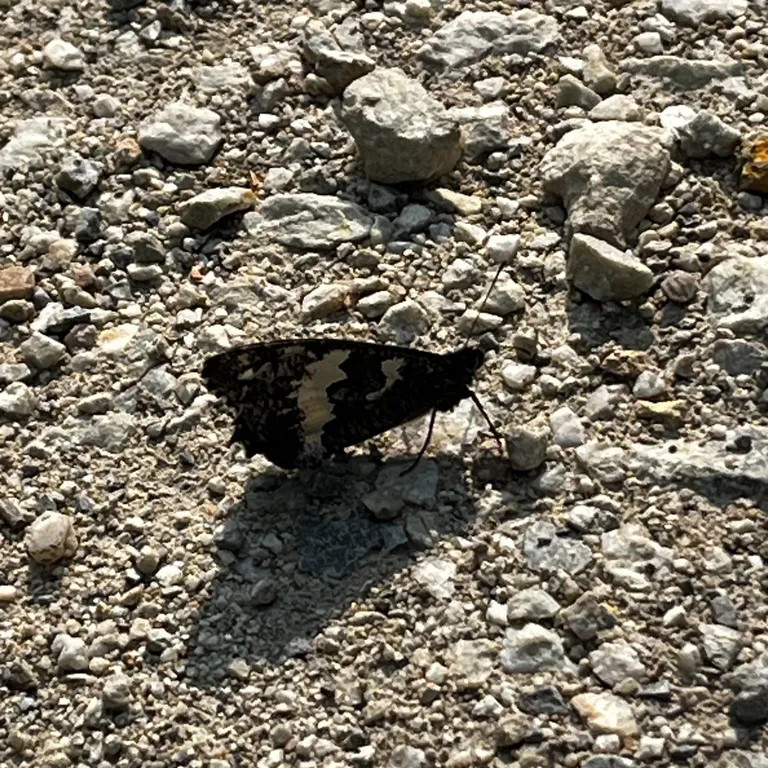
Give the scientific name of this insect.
Brintesia circe
